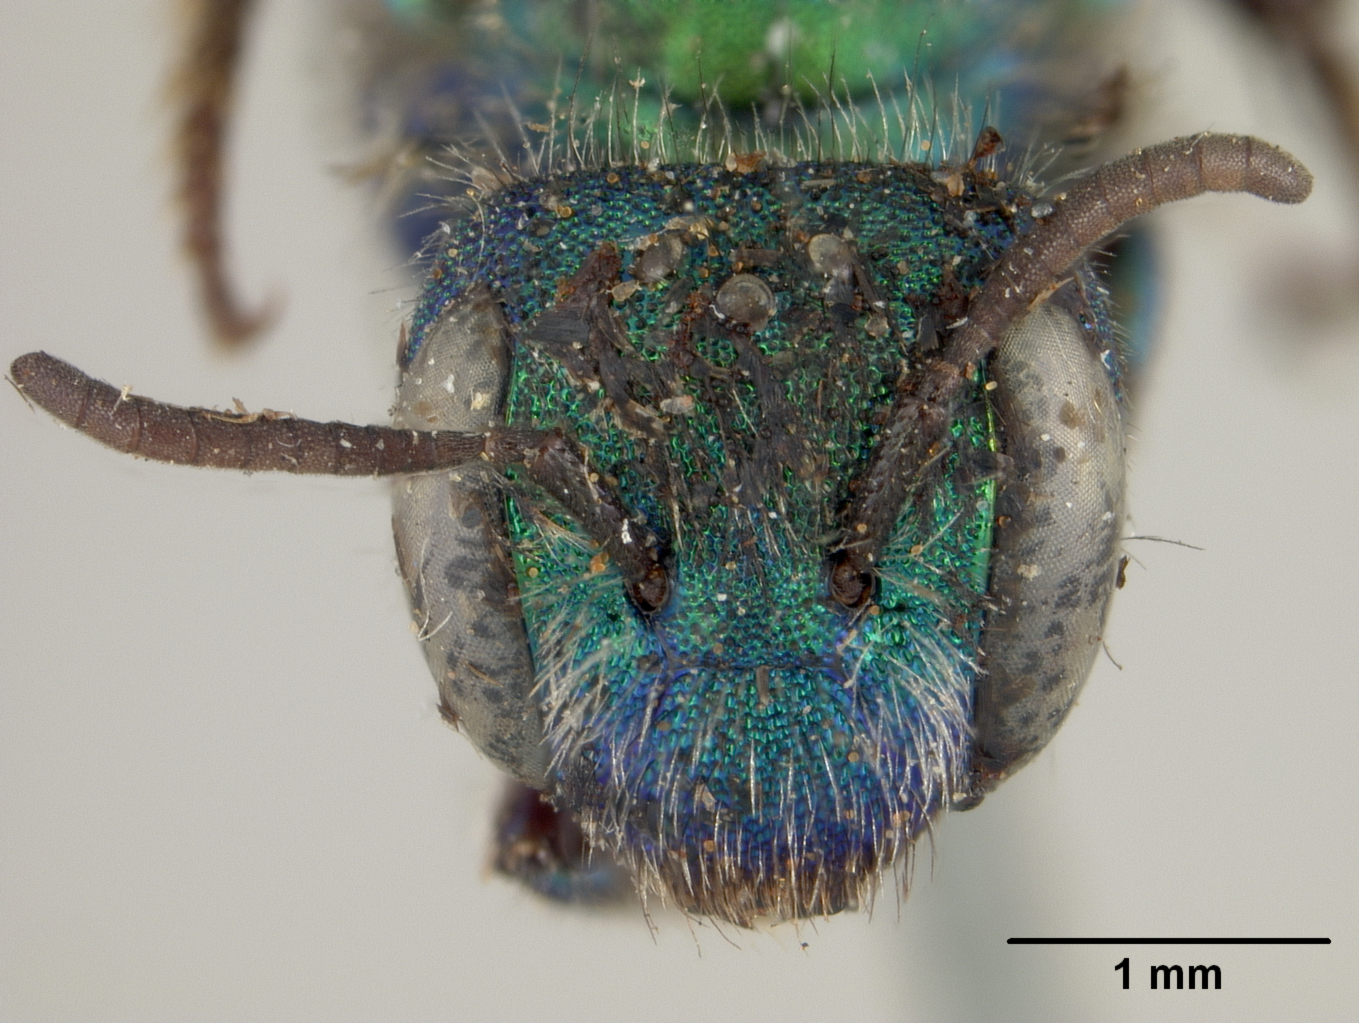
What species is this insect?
Osmia kincaidii
